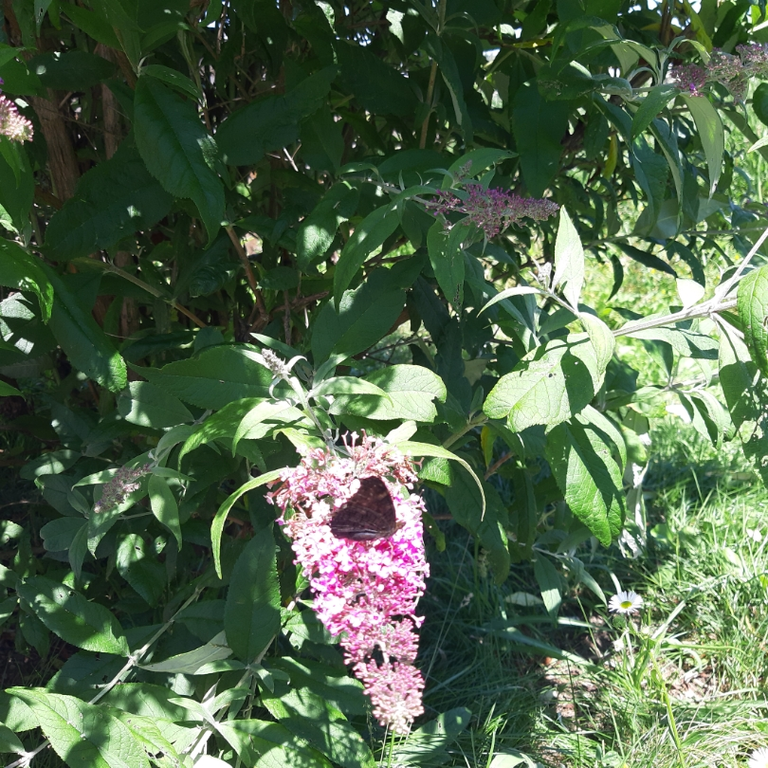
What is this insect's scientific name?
Aglais io
